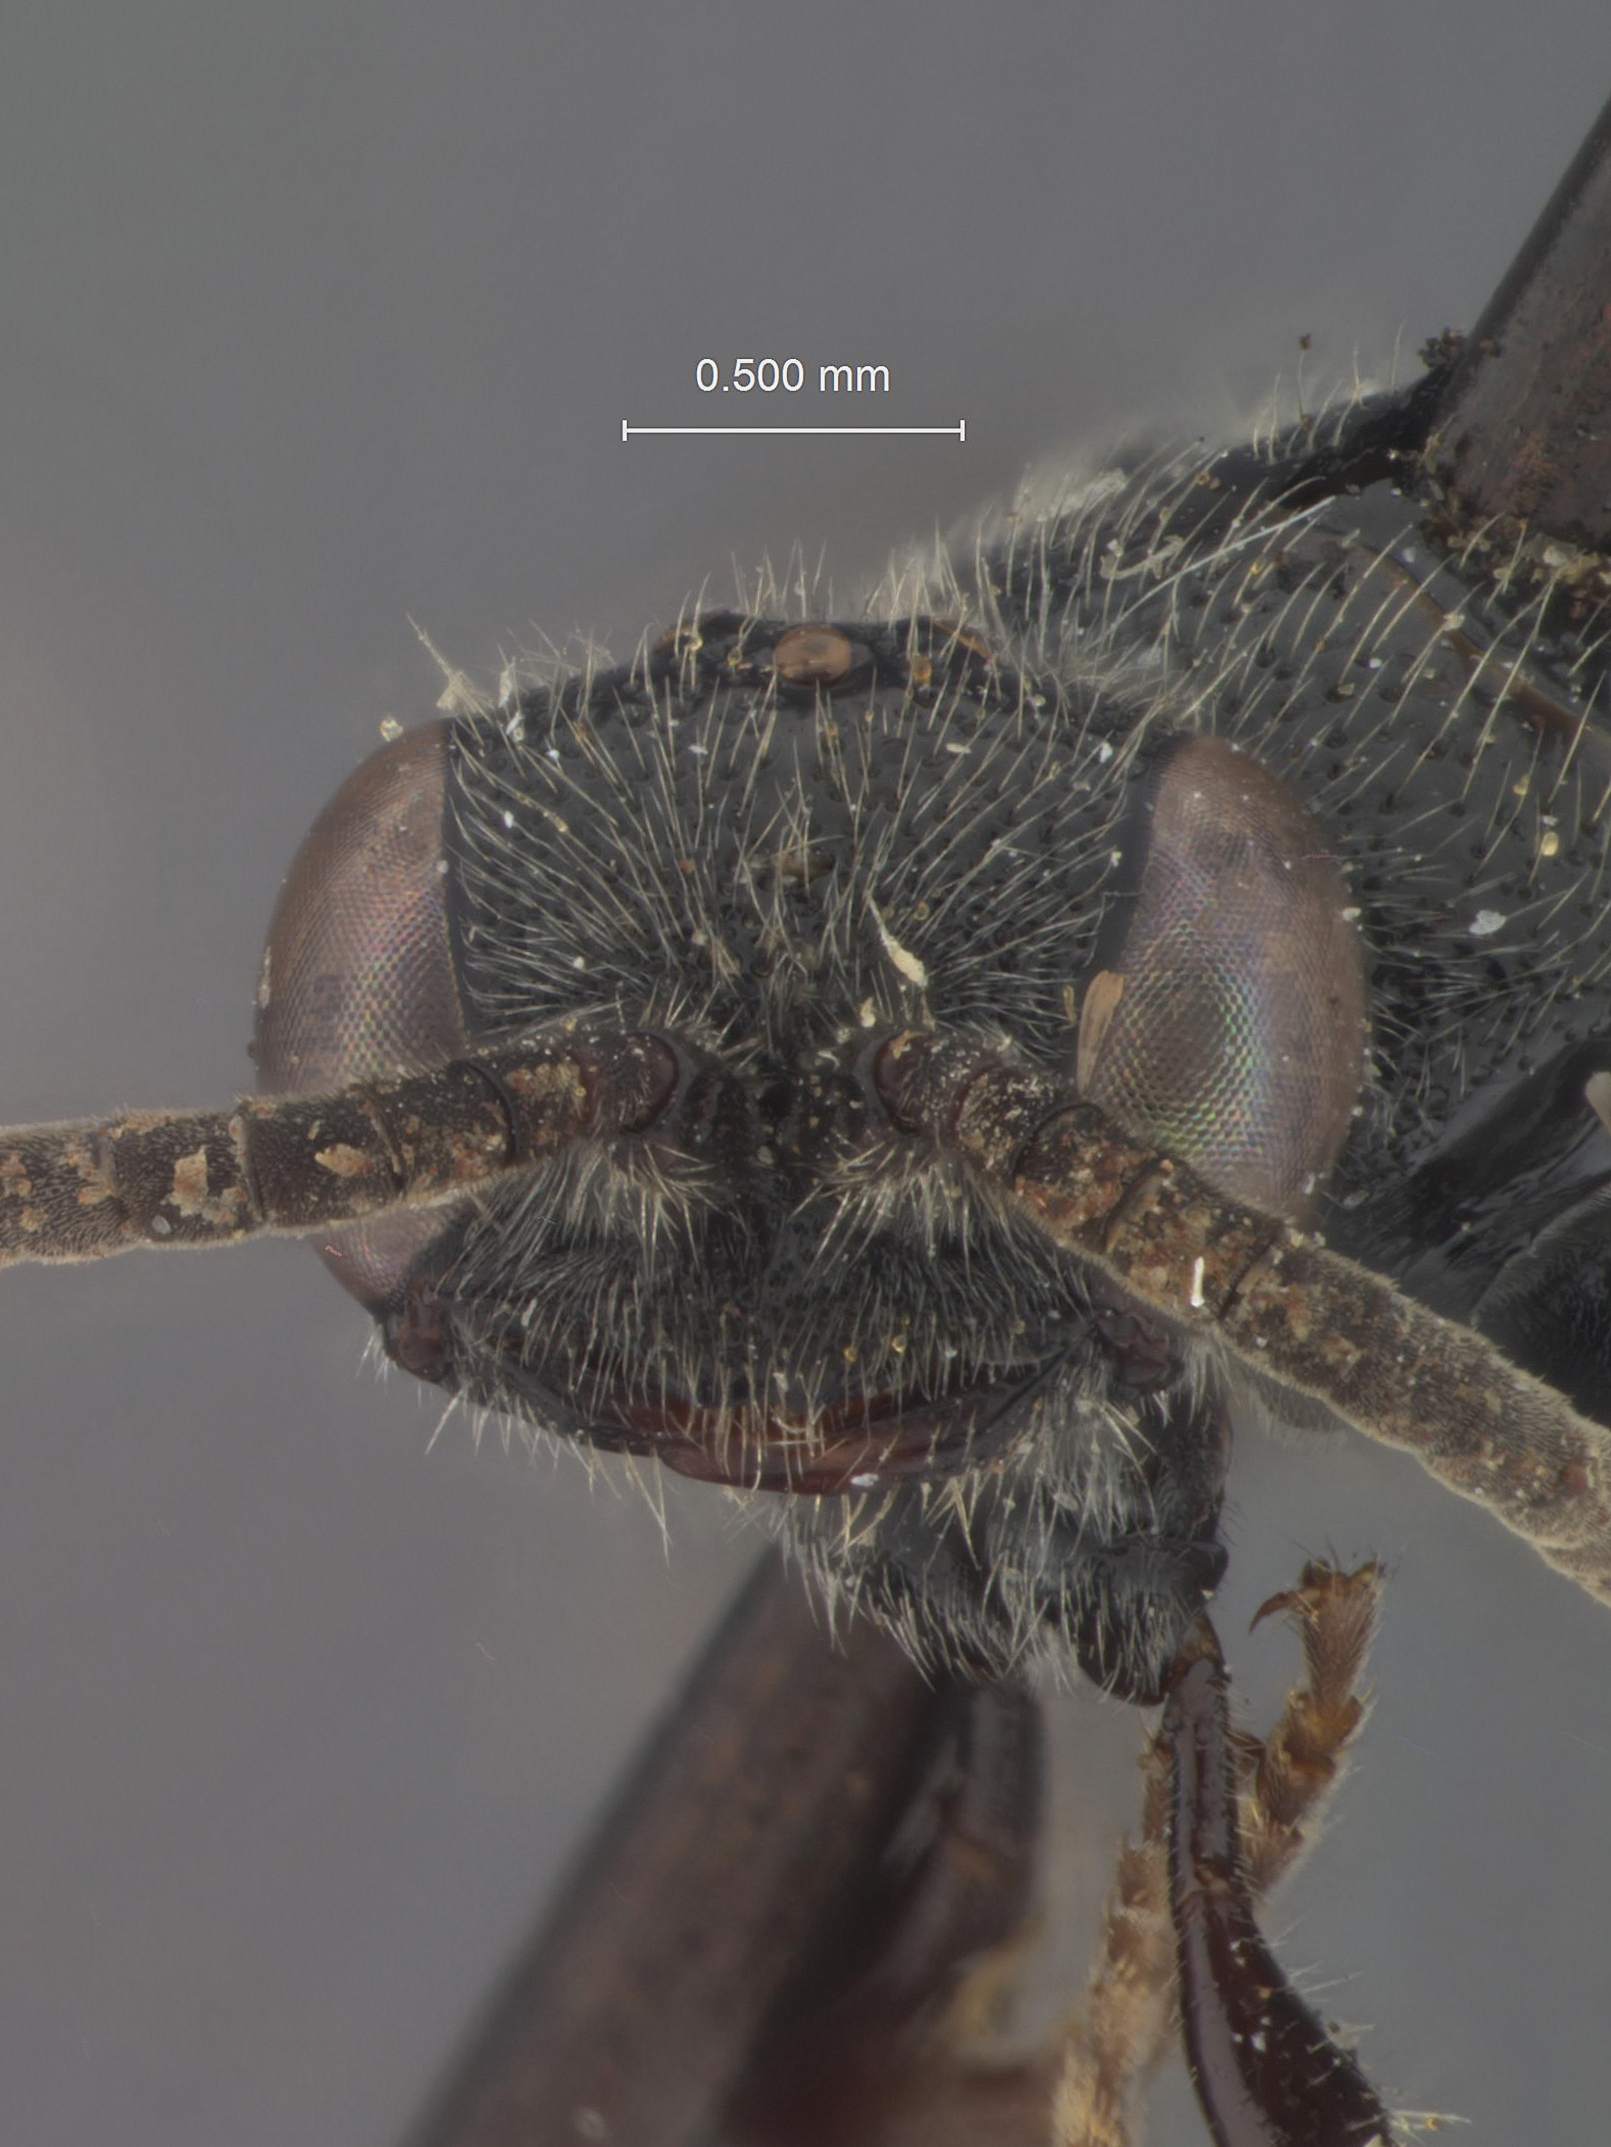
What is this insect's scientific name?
Tiphia paupi
